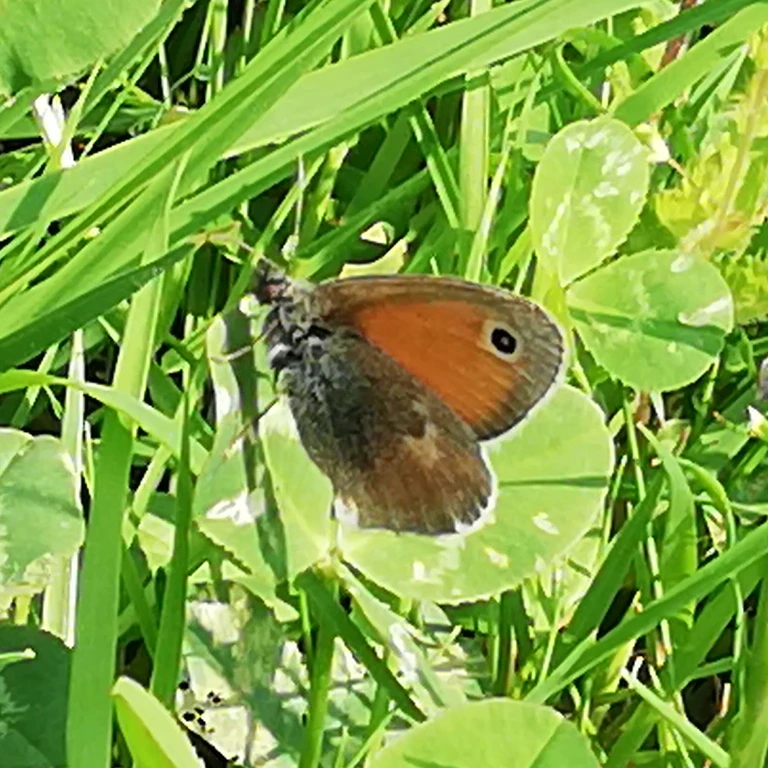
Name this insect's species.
Coenonympha pamphilus
